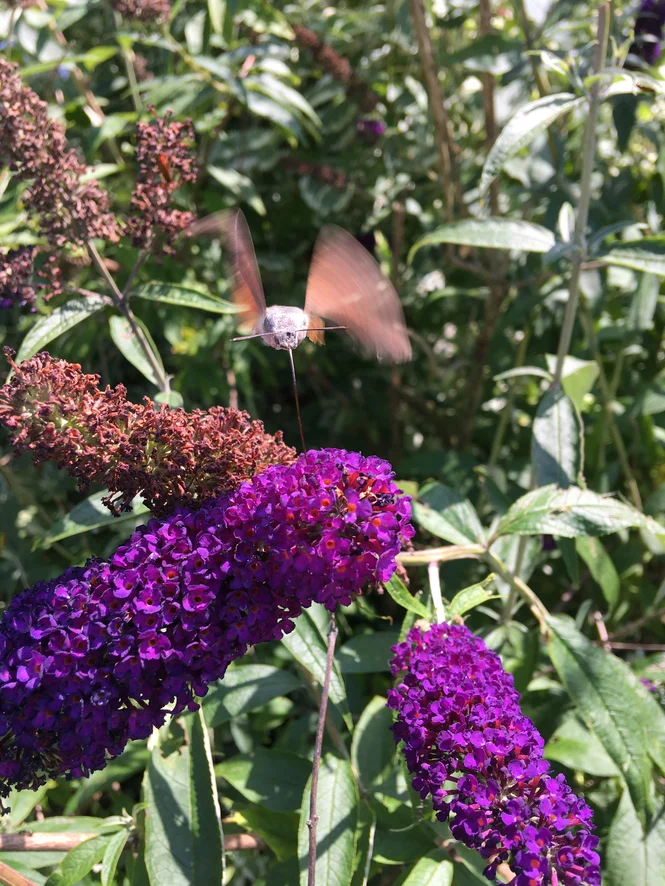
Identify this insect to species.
Macroglossum stellatarum
